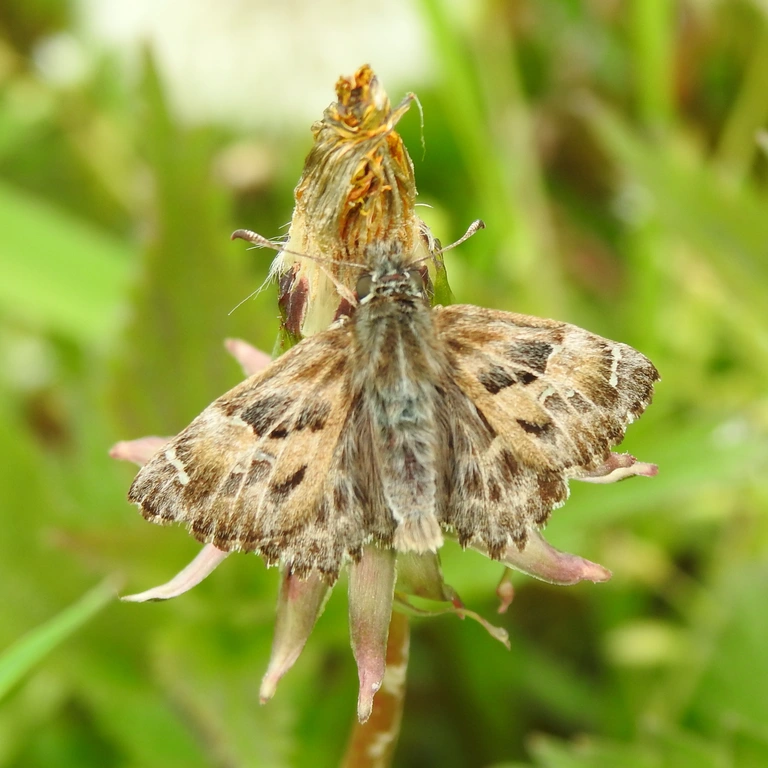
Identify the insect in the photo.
Carcharodus alceae
